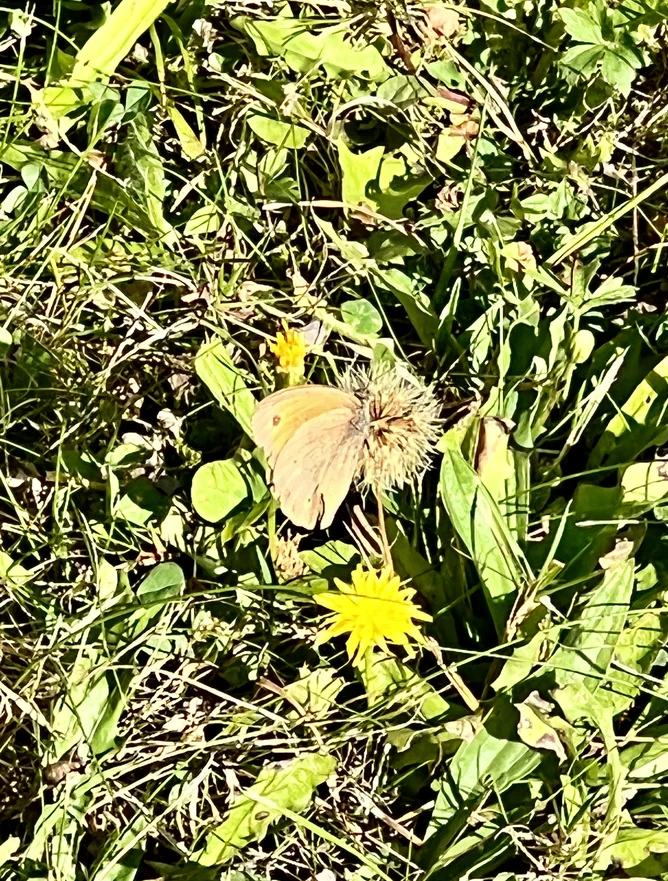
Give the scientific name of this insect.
Maniola jurtina
